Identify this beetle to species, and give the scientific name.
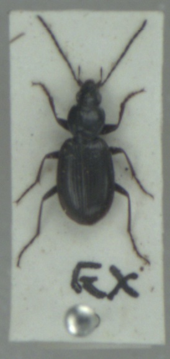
Agonum fuliginosum
